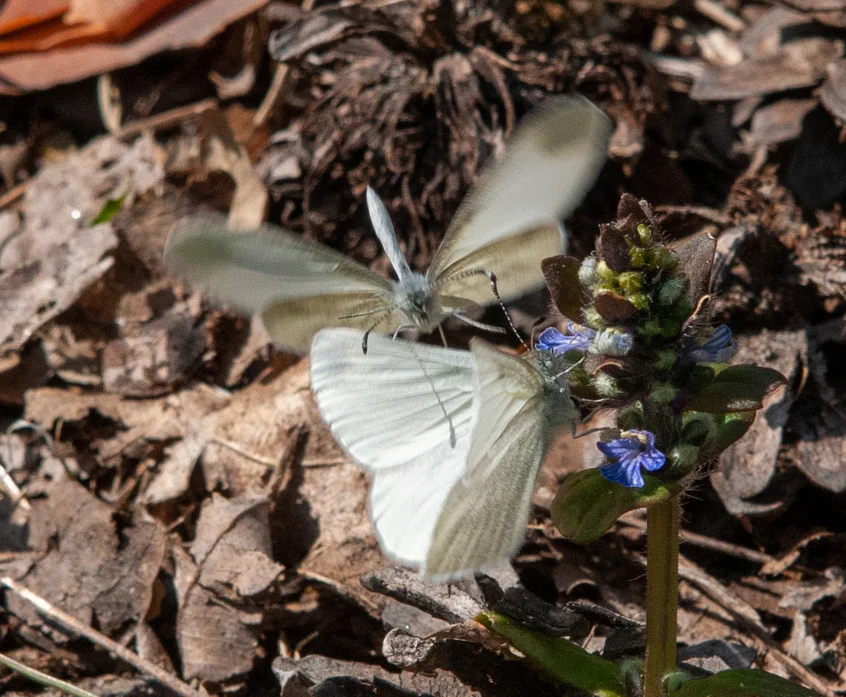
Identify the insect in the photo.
Leptidea sinapis/juvernica
